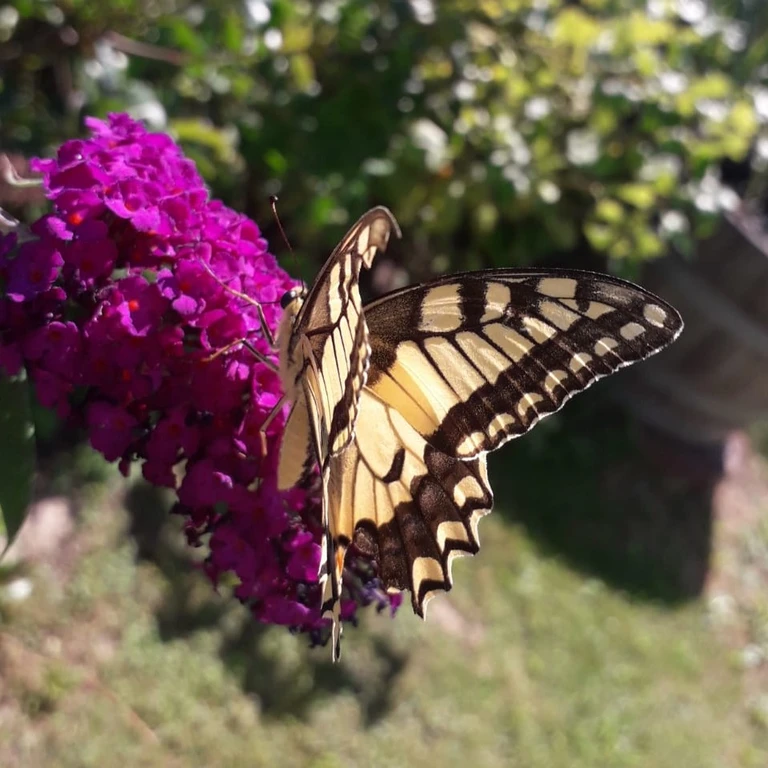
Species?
Papilio machaon
